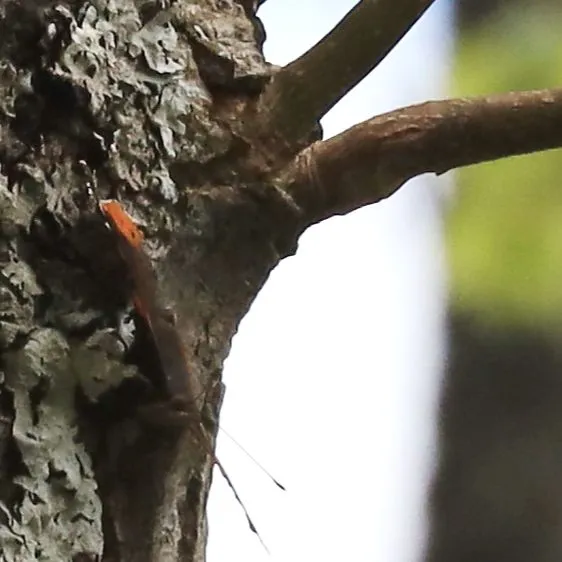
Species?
Vanessa atalanta
